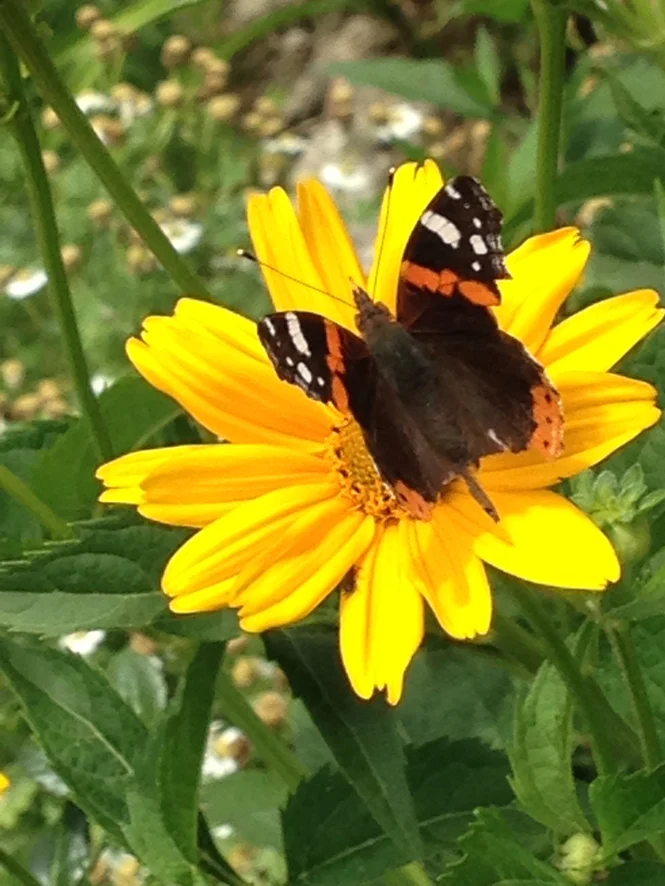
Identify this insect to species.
Vanessa atalanta
